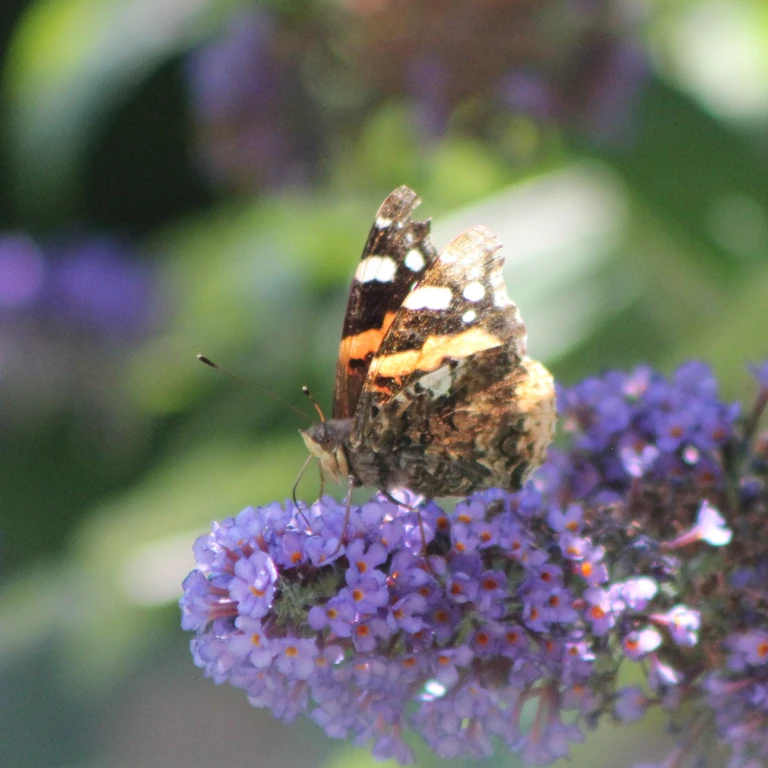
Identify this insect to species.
Vanessa atalanta
